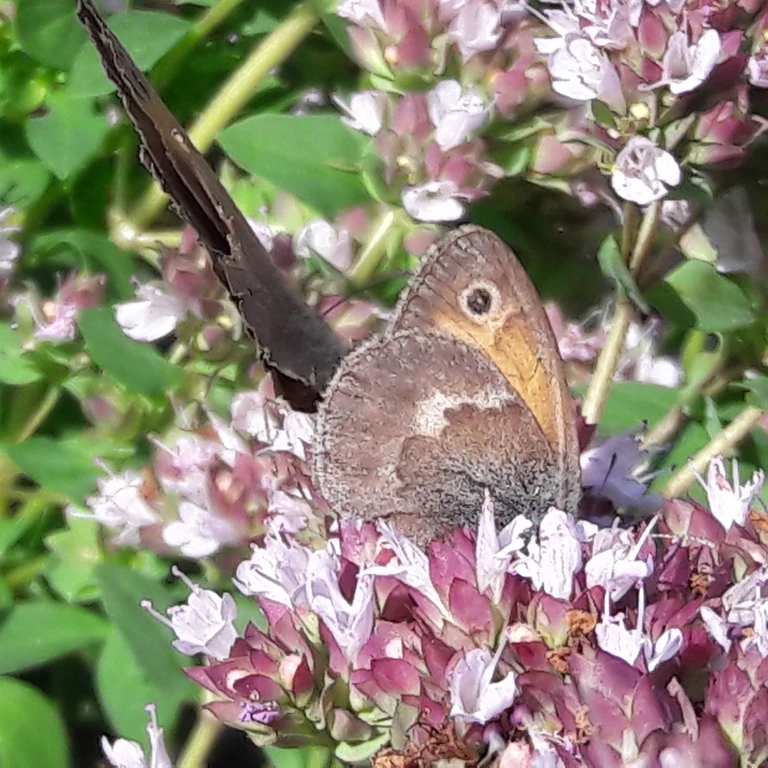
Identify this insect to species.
Coenonympha pamphilus
